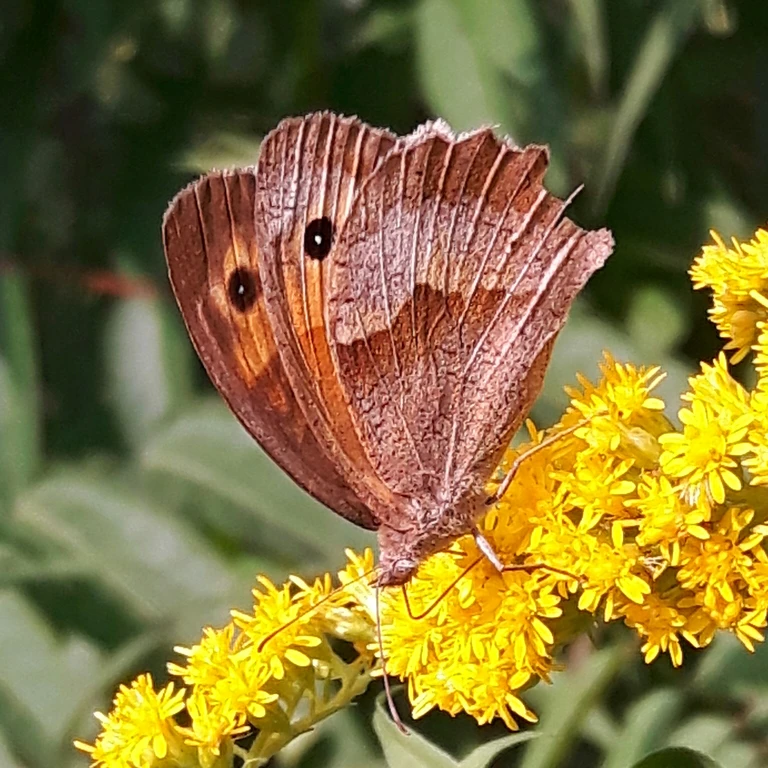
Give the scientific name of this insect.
Maniola jurtina
